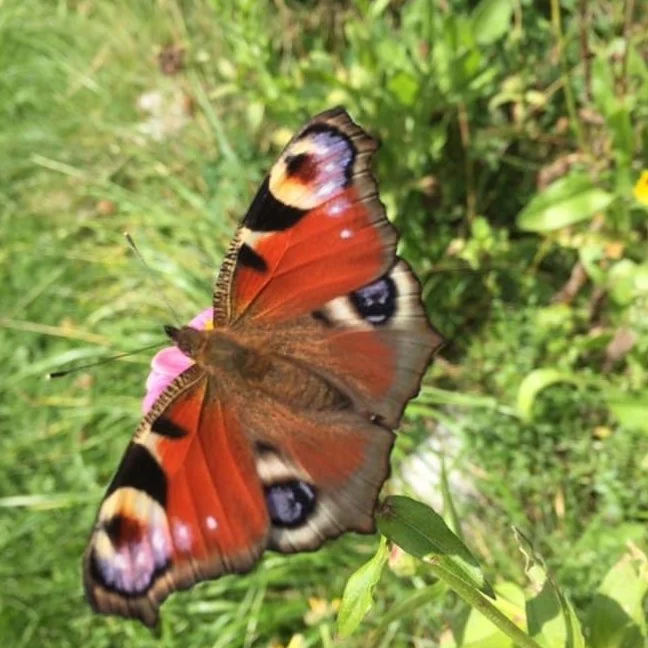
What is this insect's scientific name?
Aglais io
